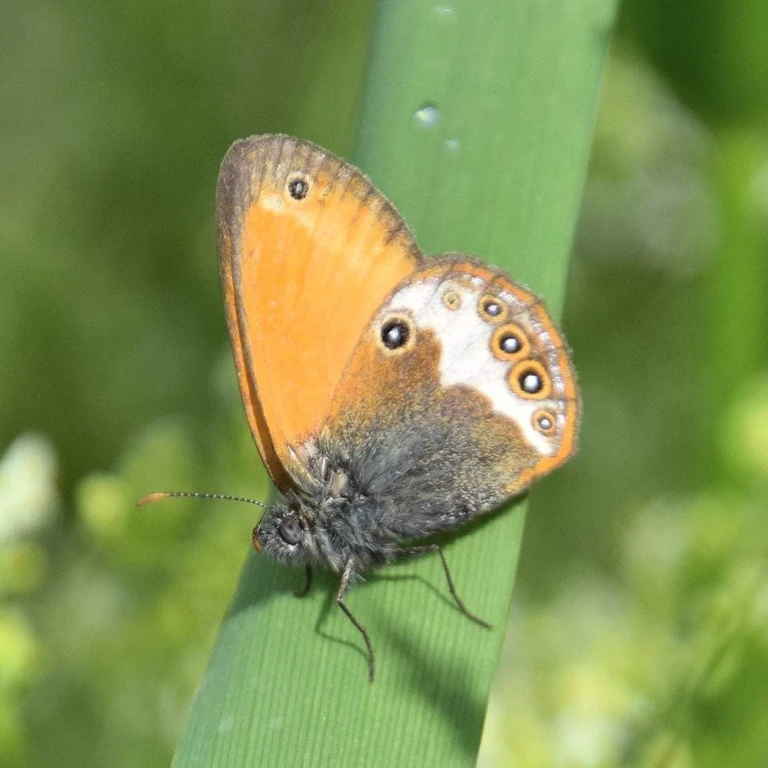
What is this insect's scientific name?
Coenonympha arcania
